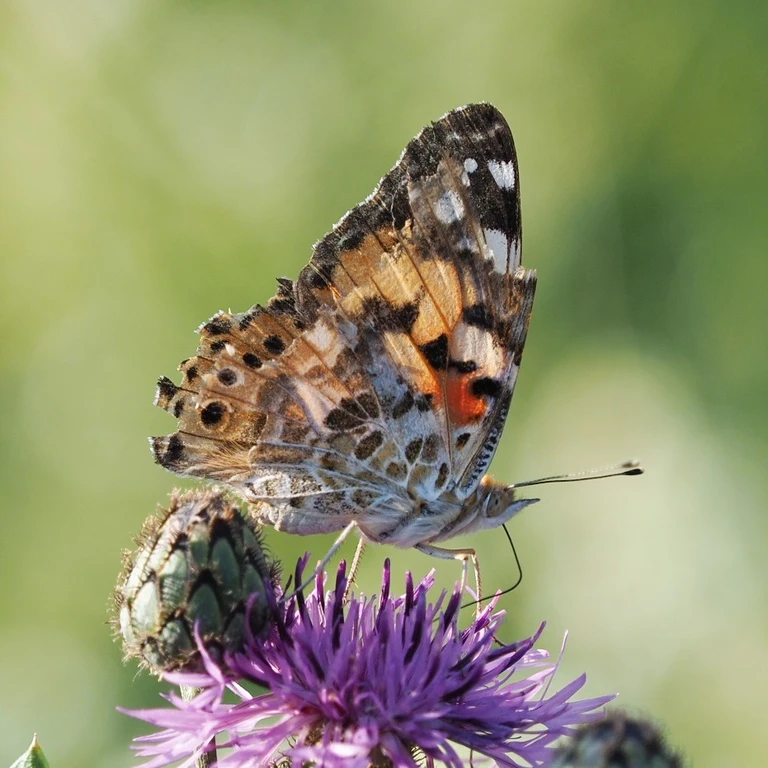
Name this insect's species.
Vanessa cardui
